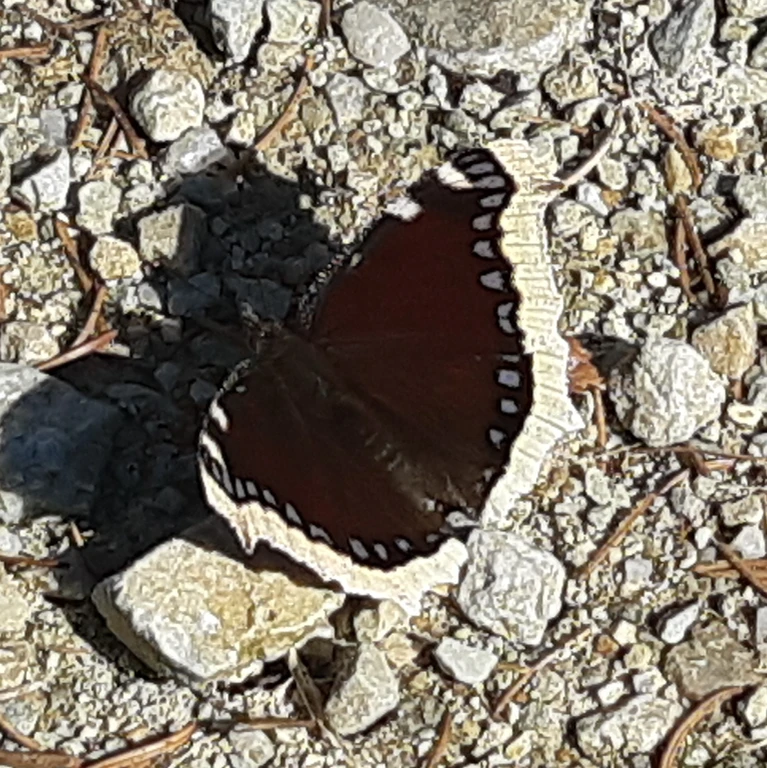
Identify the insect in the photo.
Nymphalis antiopa
